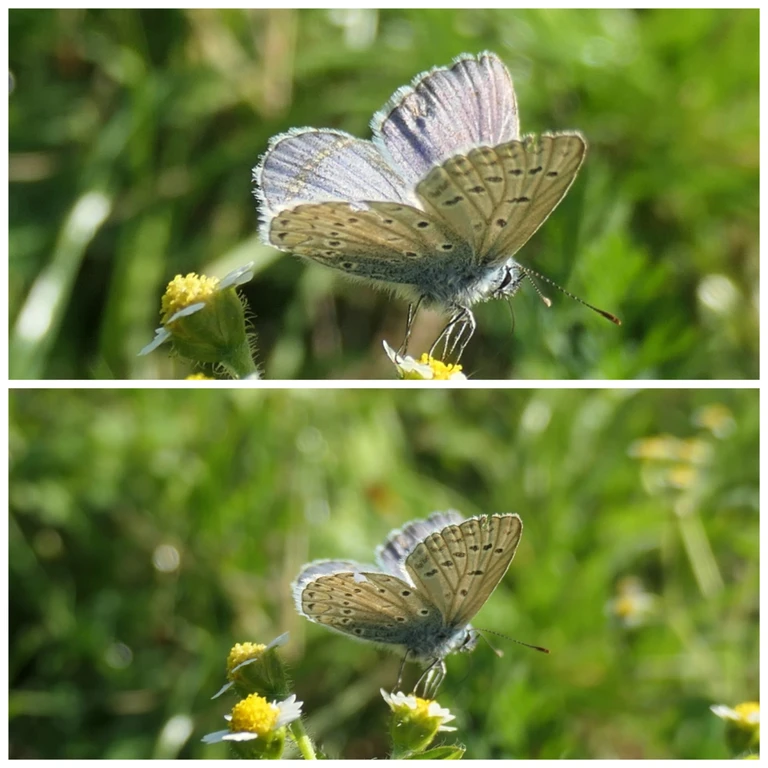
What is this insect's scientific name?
Polyommatus icarus
